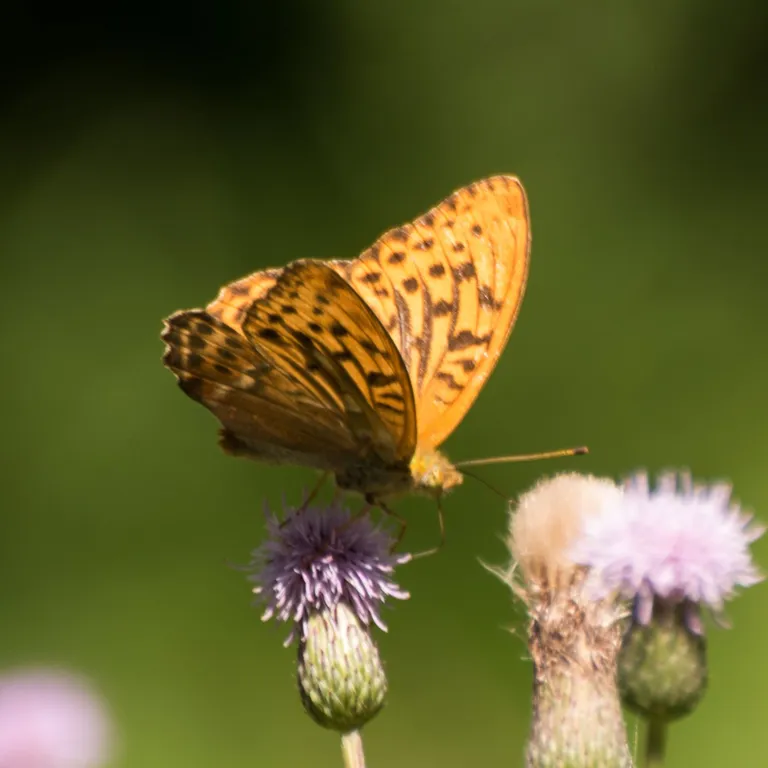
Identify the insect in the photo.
Argynnis paphia
